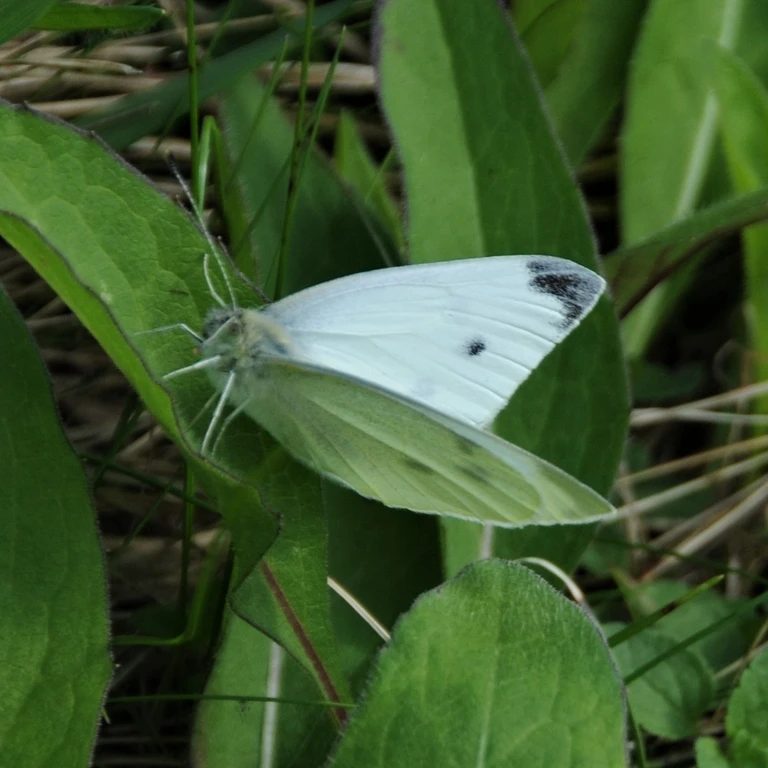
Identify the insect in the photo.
Pieris rapae
